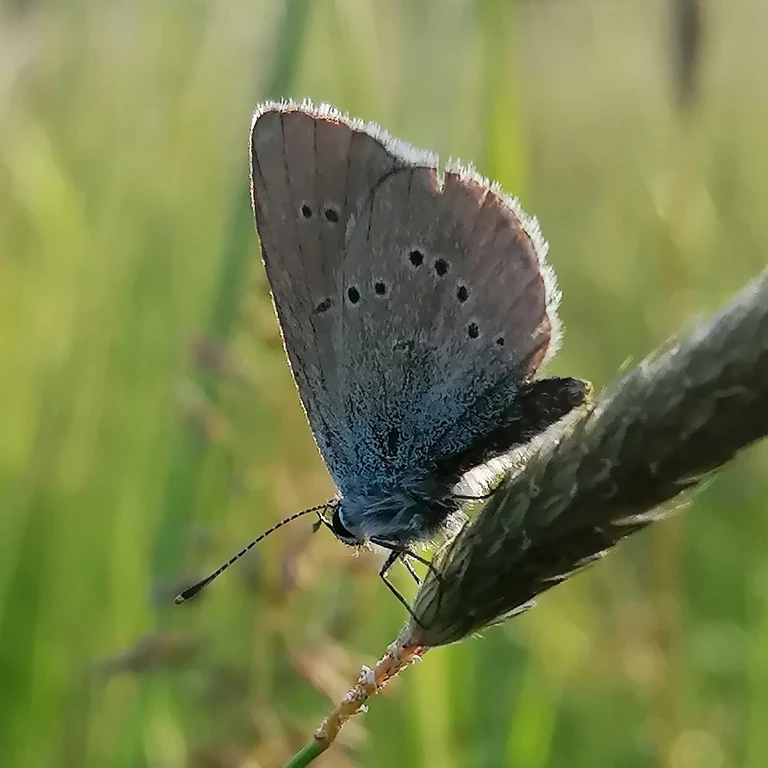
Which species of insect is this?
Cyaniris semiargus
